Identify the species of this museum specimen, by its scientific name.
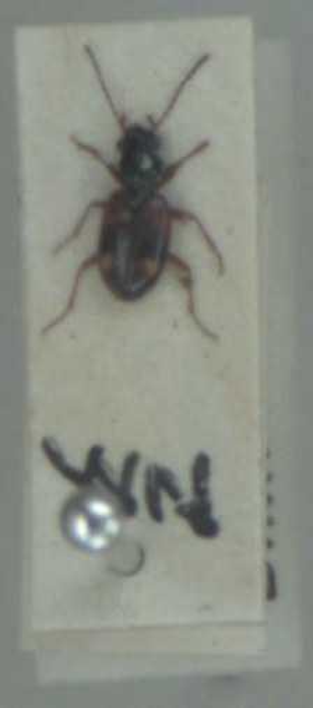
Bembidion articulatum
